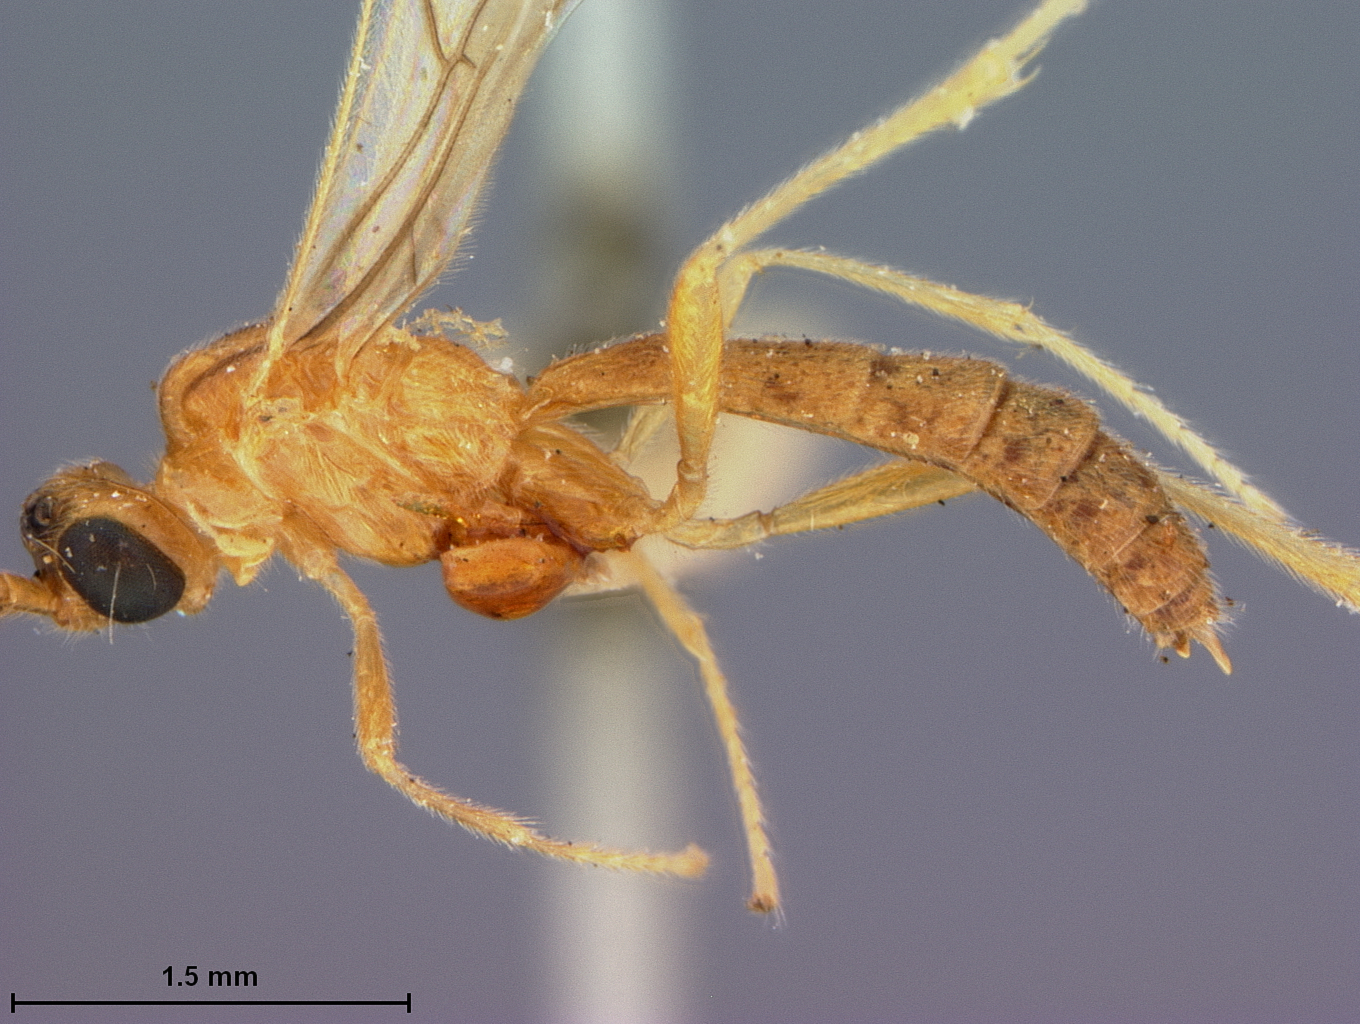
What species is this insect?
Macrostomion debilis
